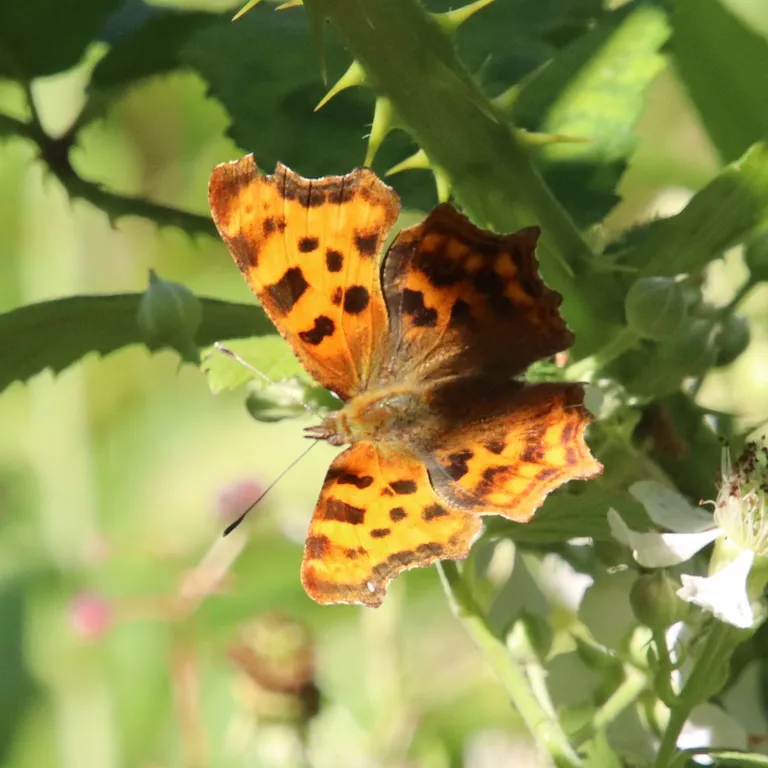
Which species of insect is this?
Polygonia c-album
